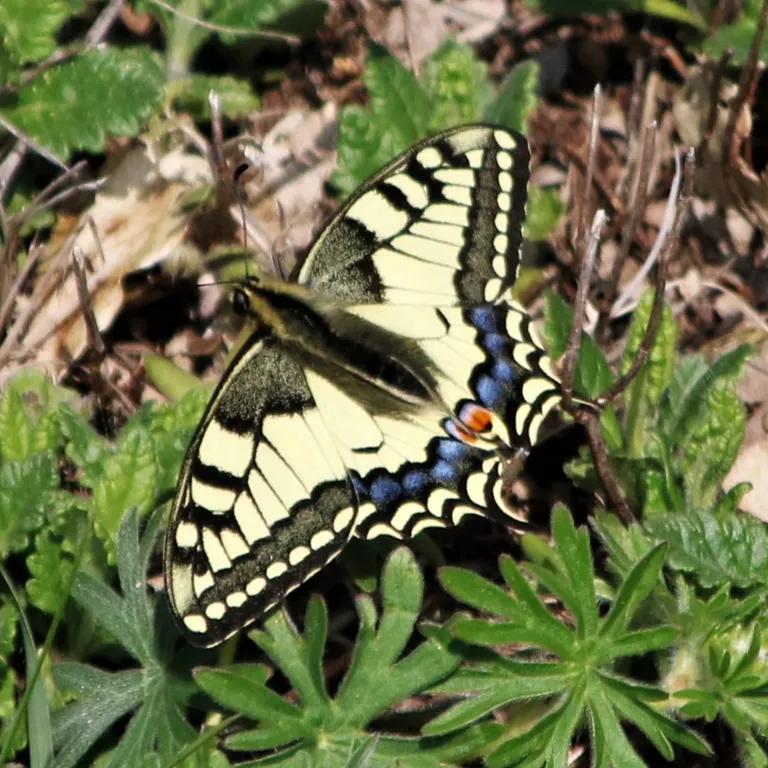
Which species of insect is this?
Papilio machaon
